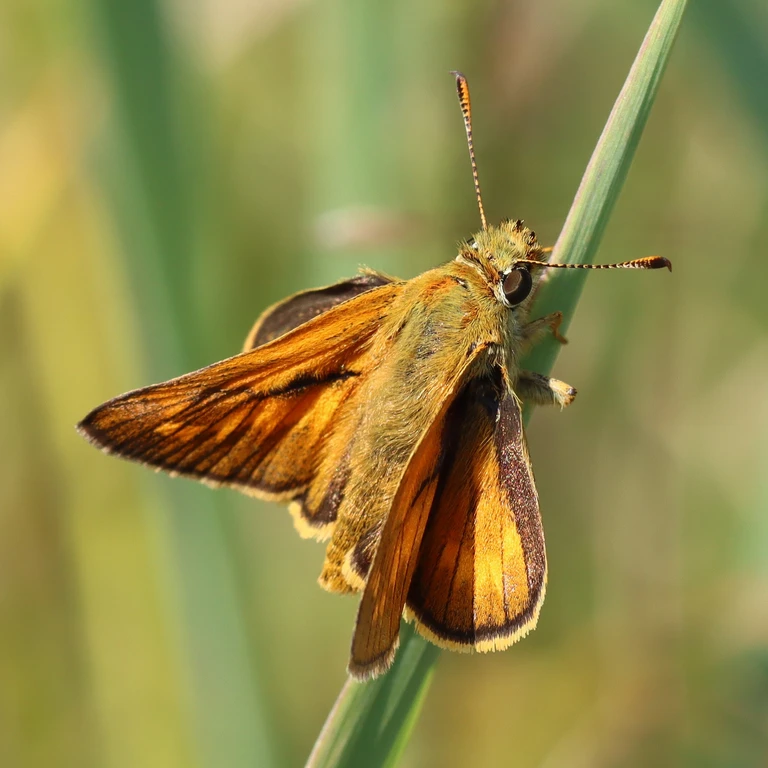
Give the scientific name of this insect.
Ochlodes sylvanus (also Ochlodes venata)
